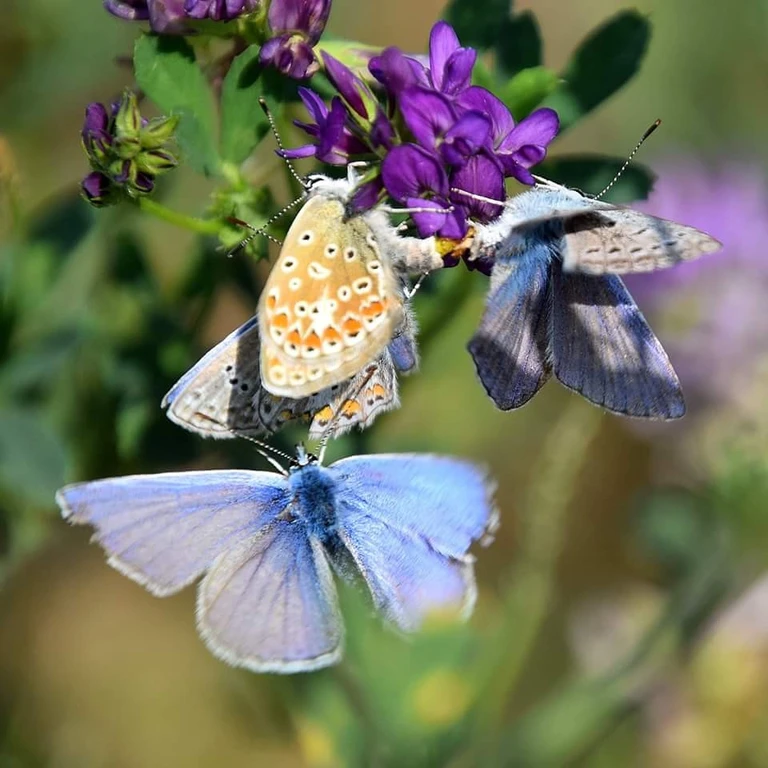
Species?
Polyommatus icarus
